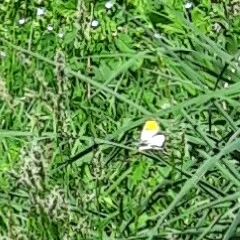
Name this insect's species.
Anthocharis cardamines
